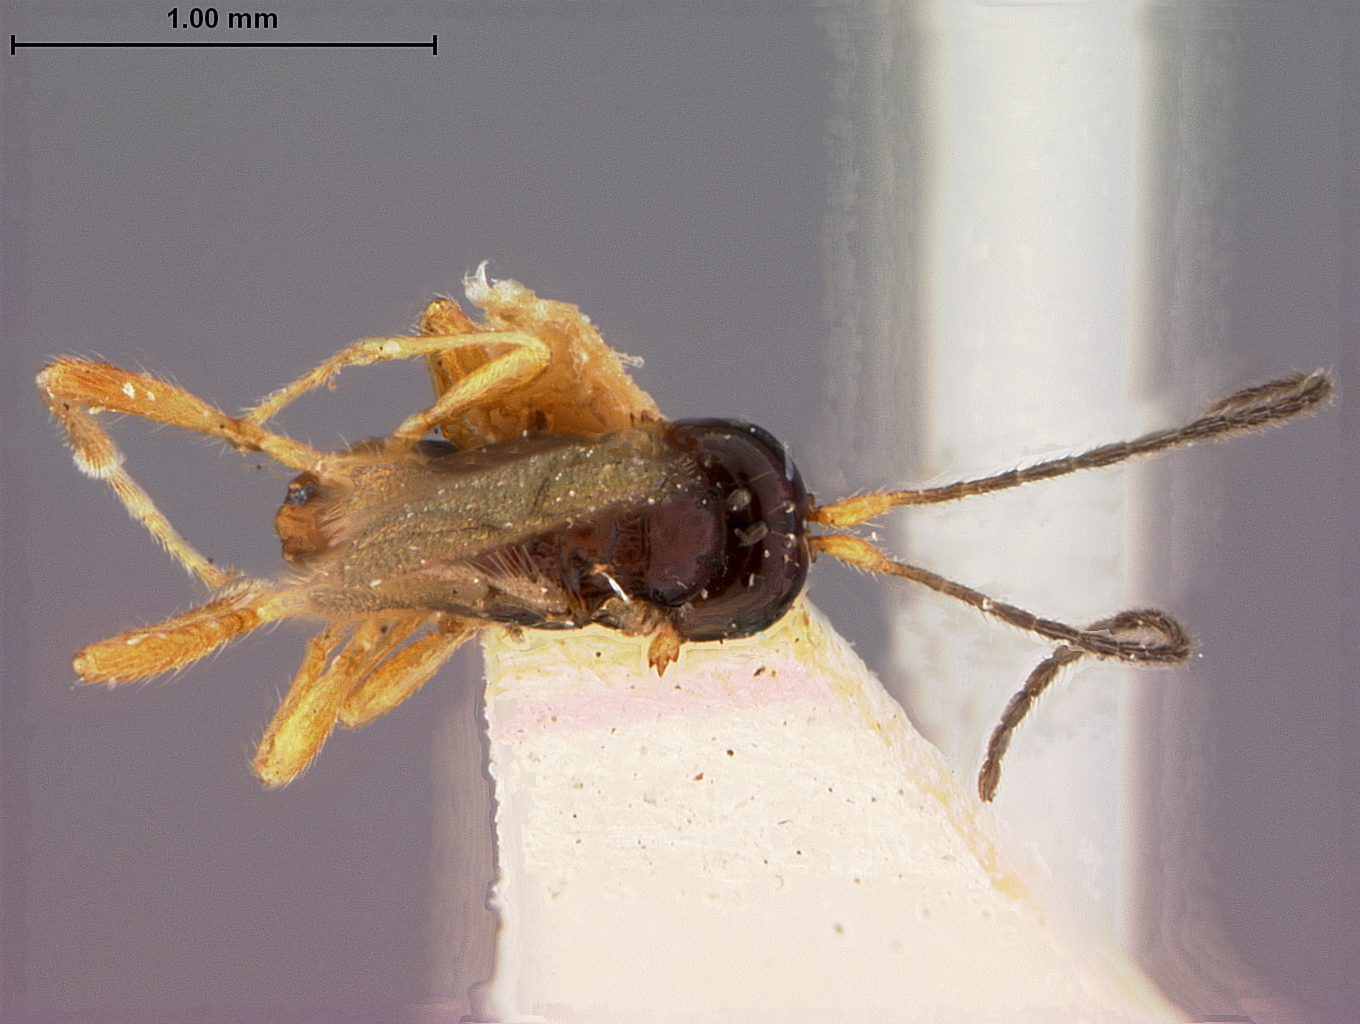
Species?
Aspilota parallela
